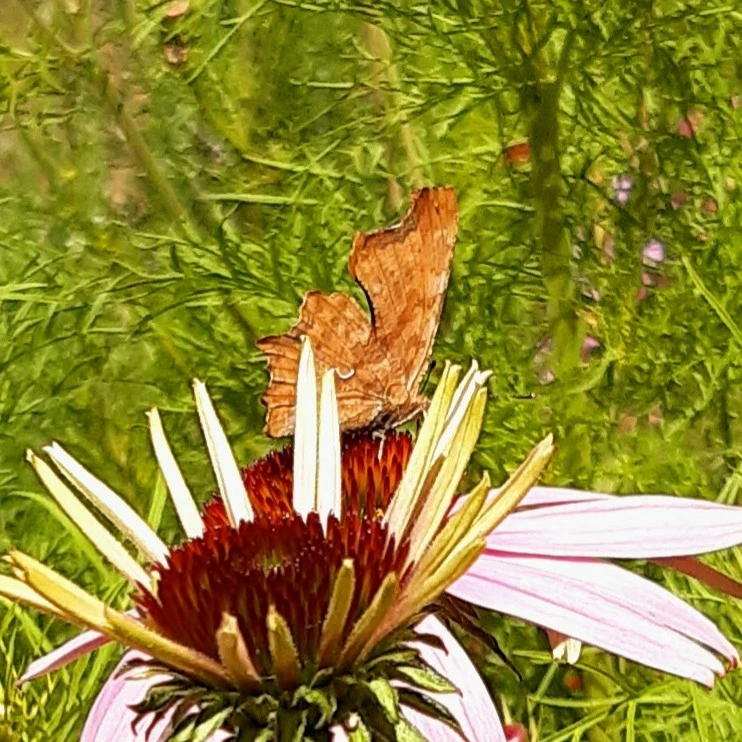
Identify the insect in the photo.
Polygonia c-album
